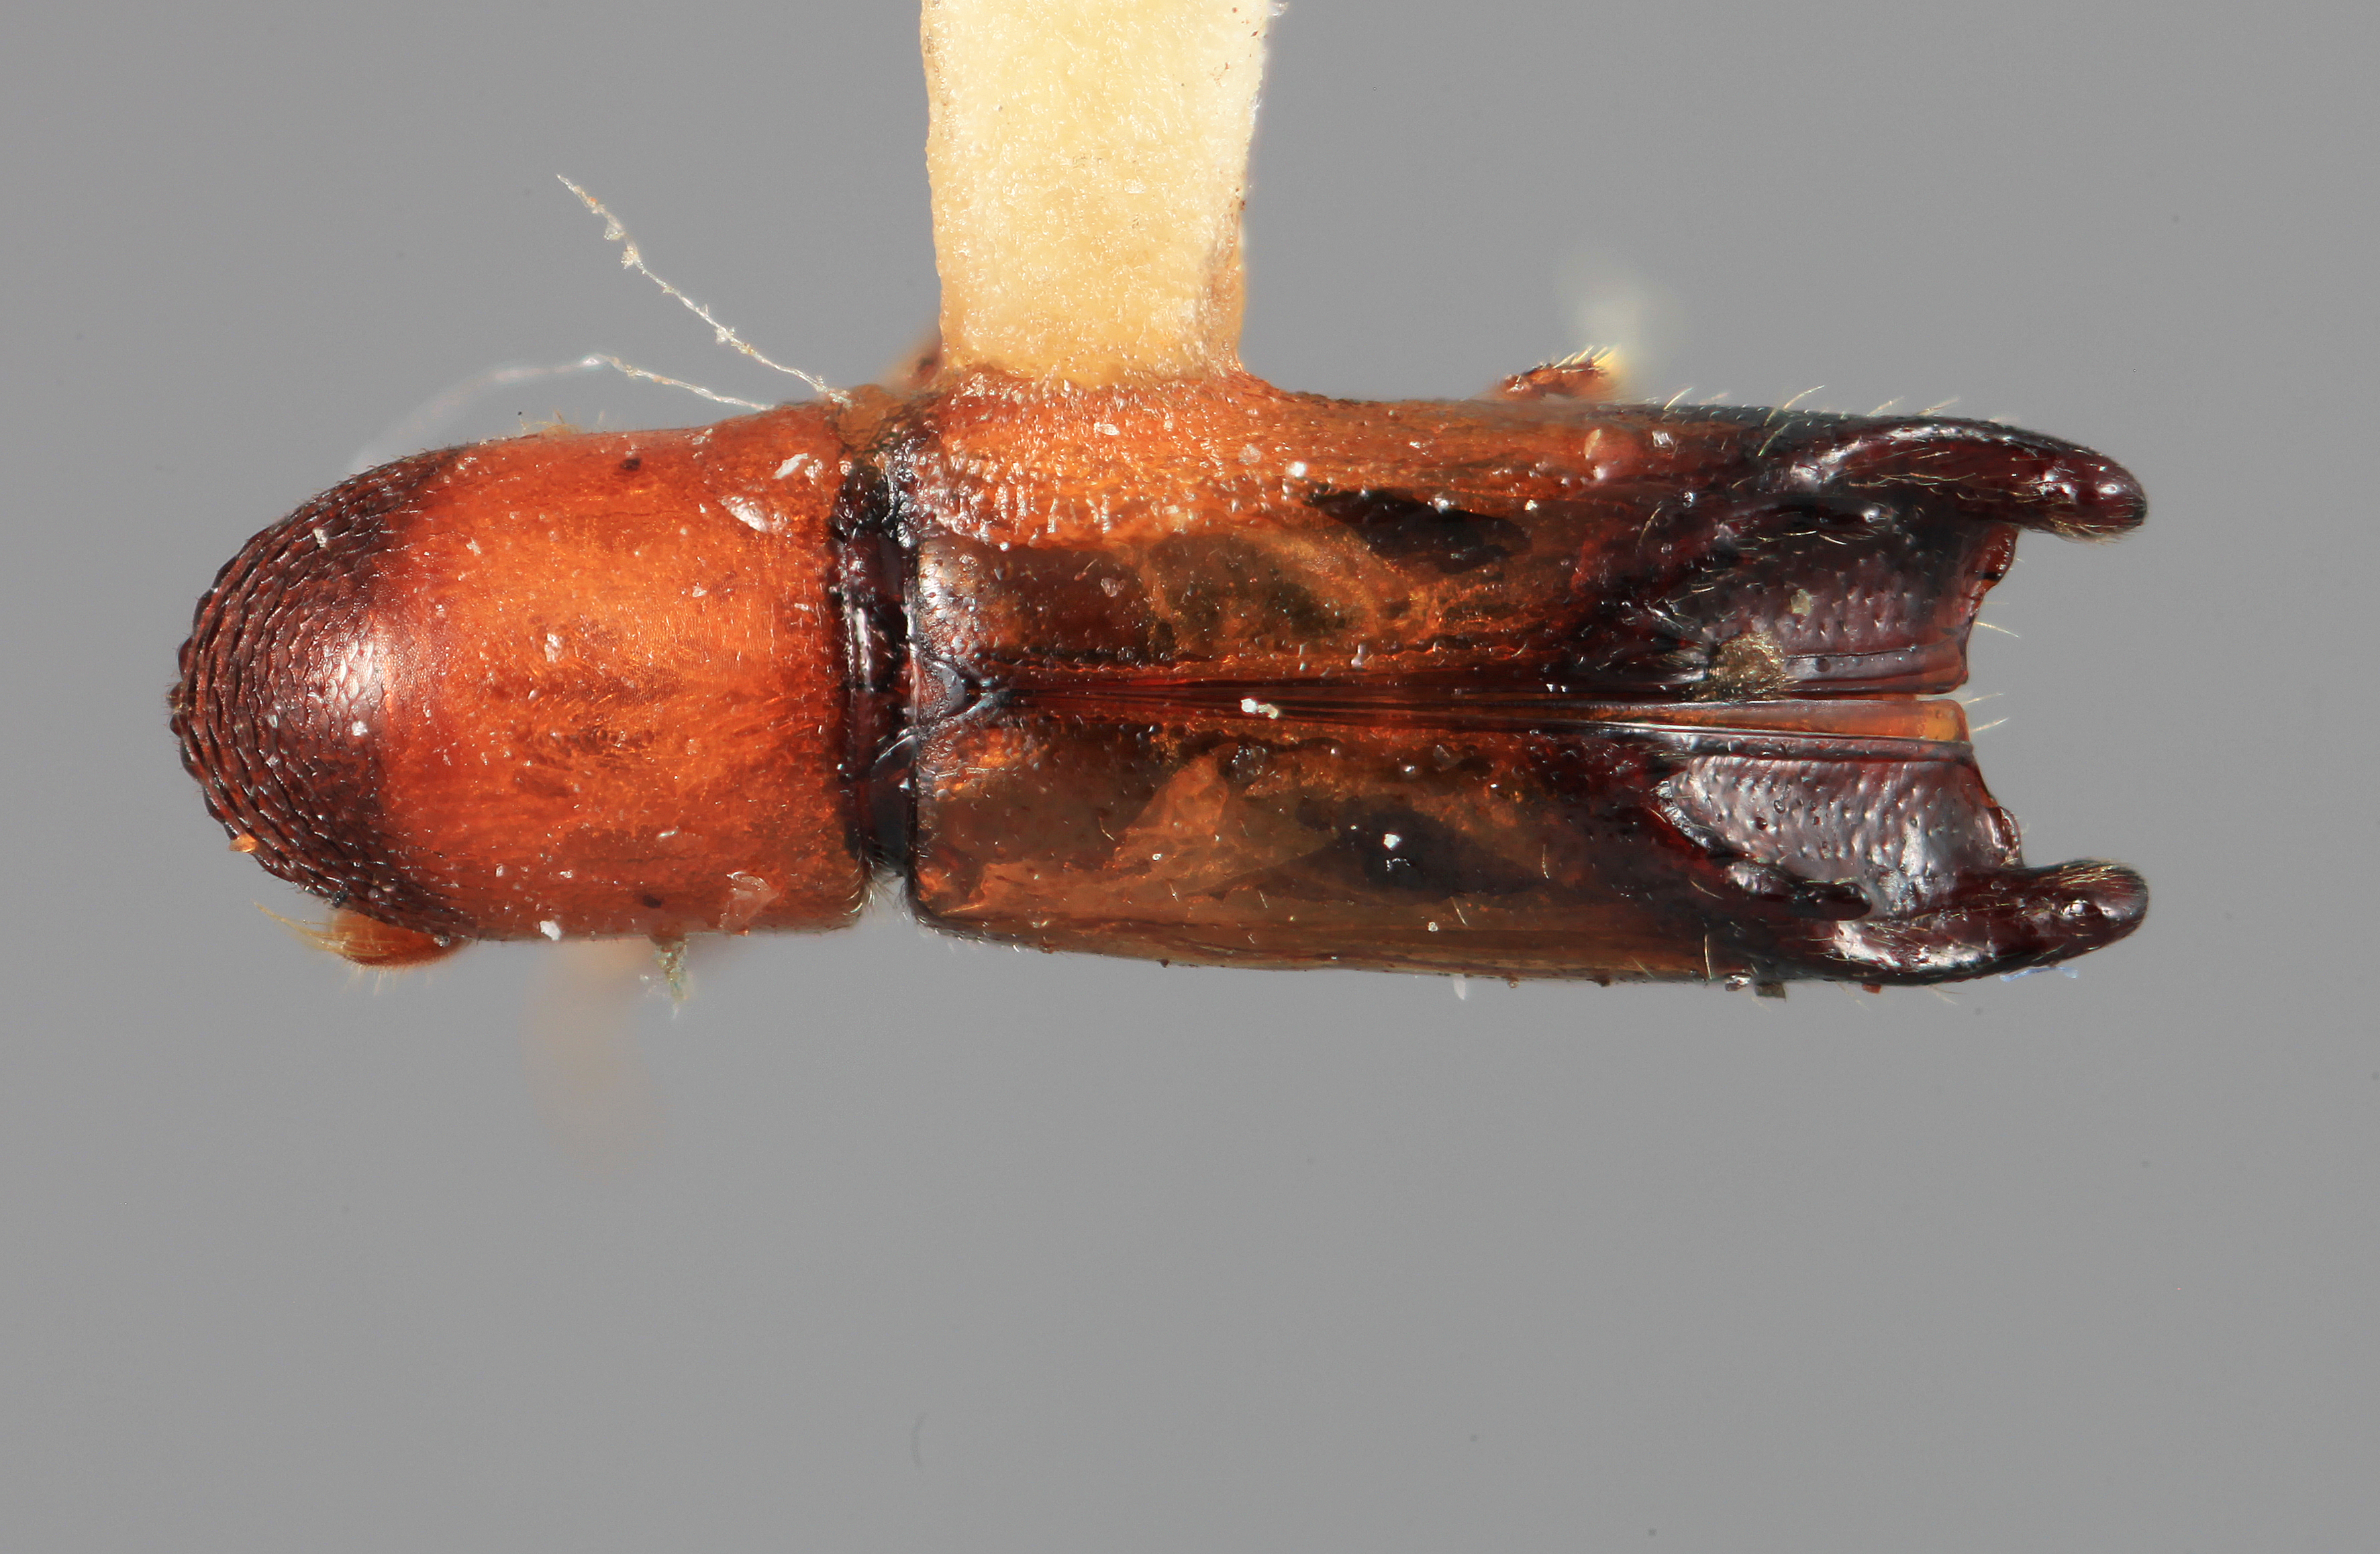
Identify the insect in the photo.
Amphicranus rameus
